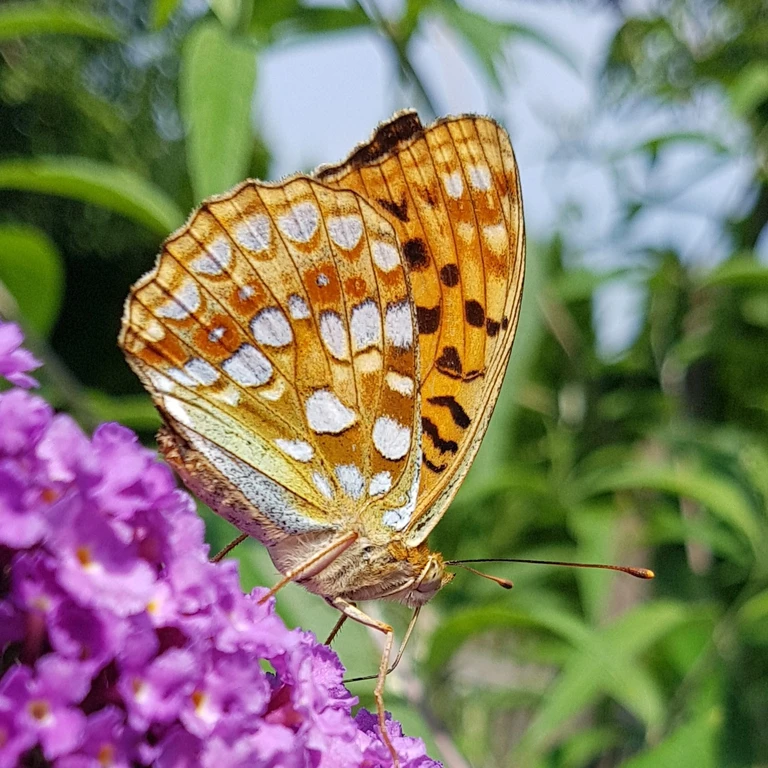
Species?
Fabriciana adippe
